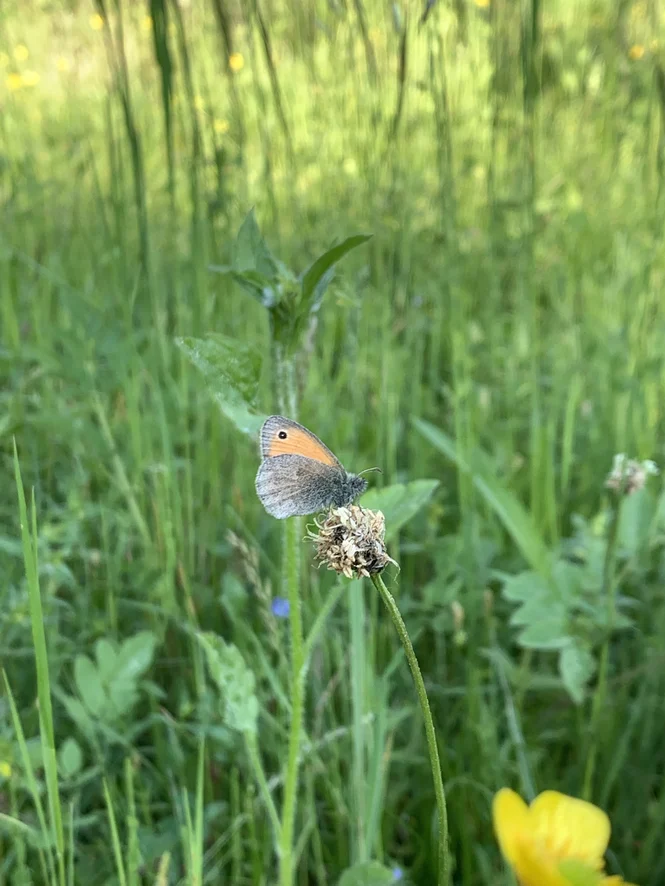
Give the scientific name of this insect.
Coenonympha pamphilus
